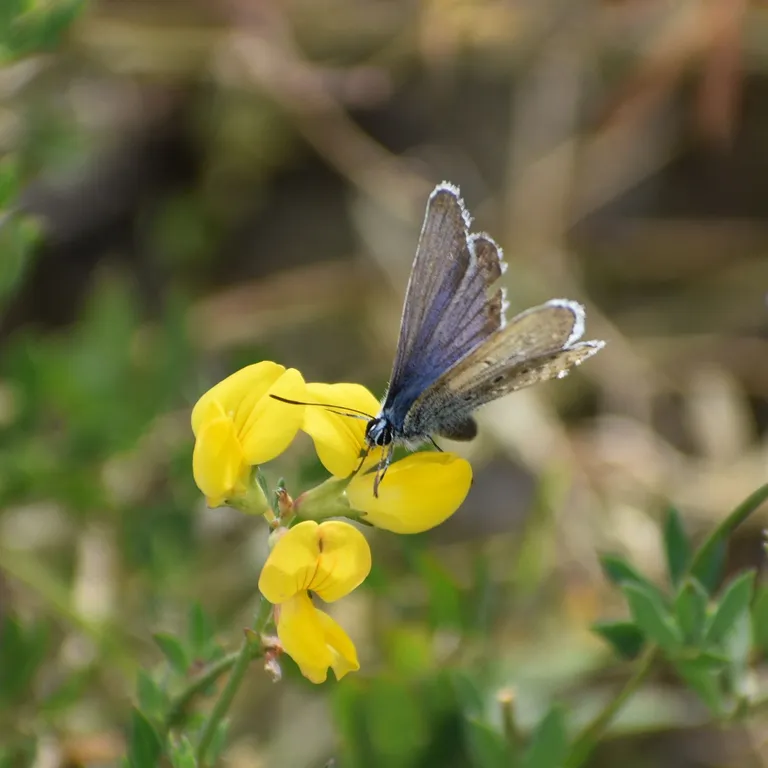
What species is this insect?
Plebejus argus
